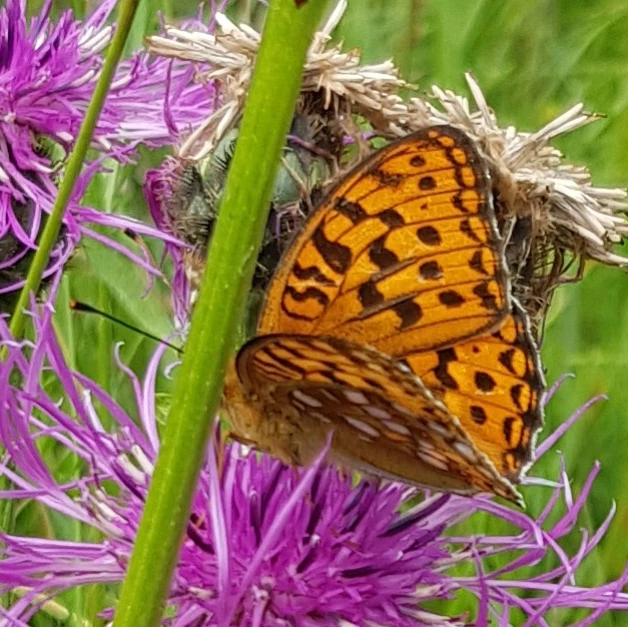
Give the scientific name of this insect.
Fabriciana adippe
